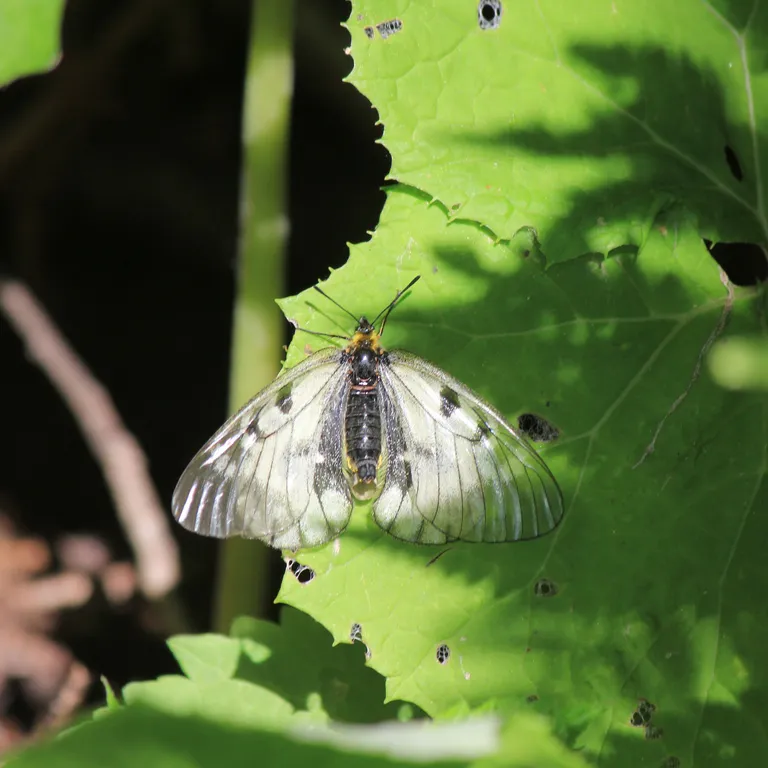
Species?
Parnassius mnemosyne
